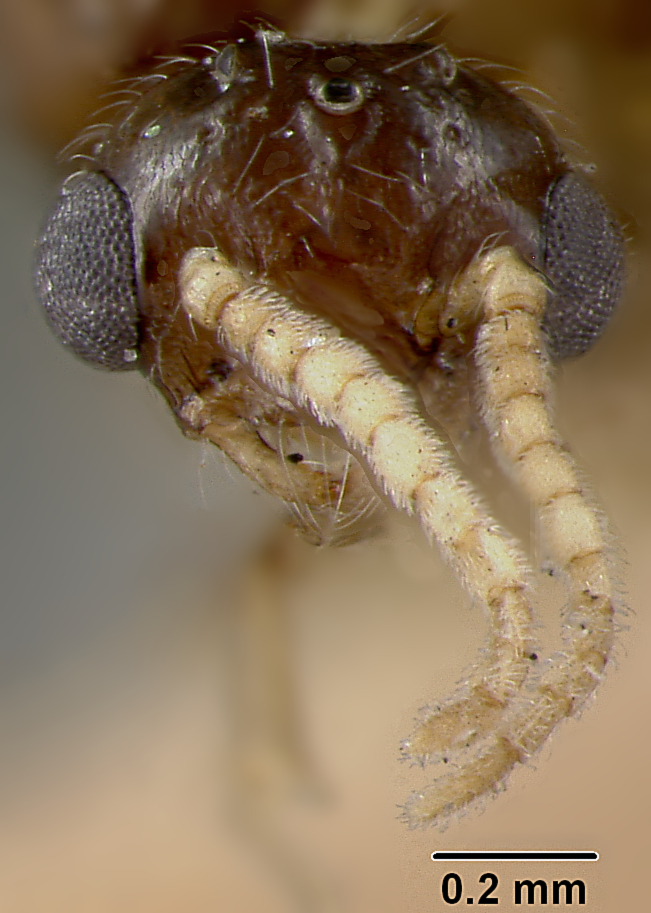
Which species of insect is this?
Crematogaster atkinsoni
